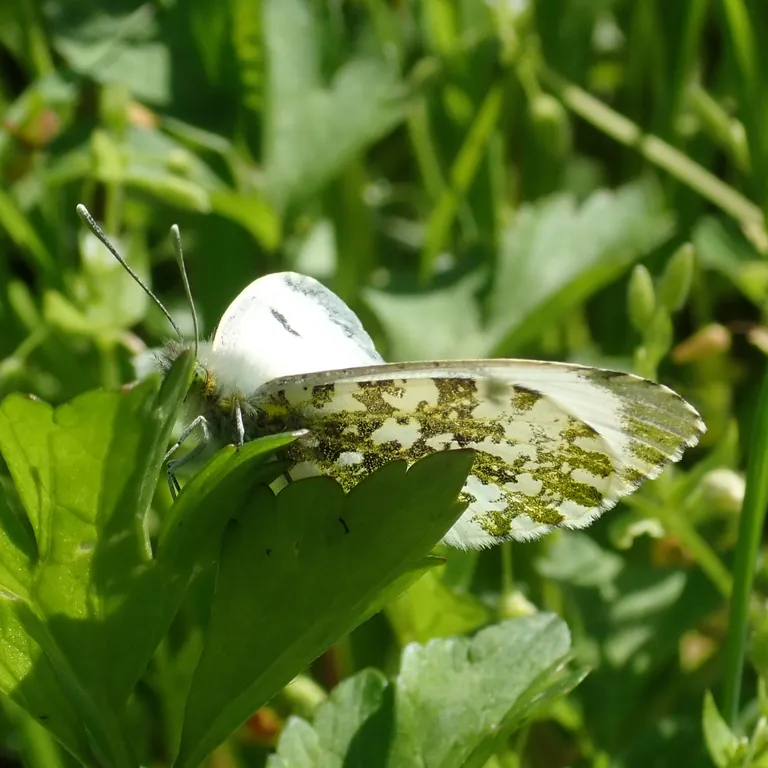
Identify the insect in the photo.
Anthocharis cardamines
